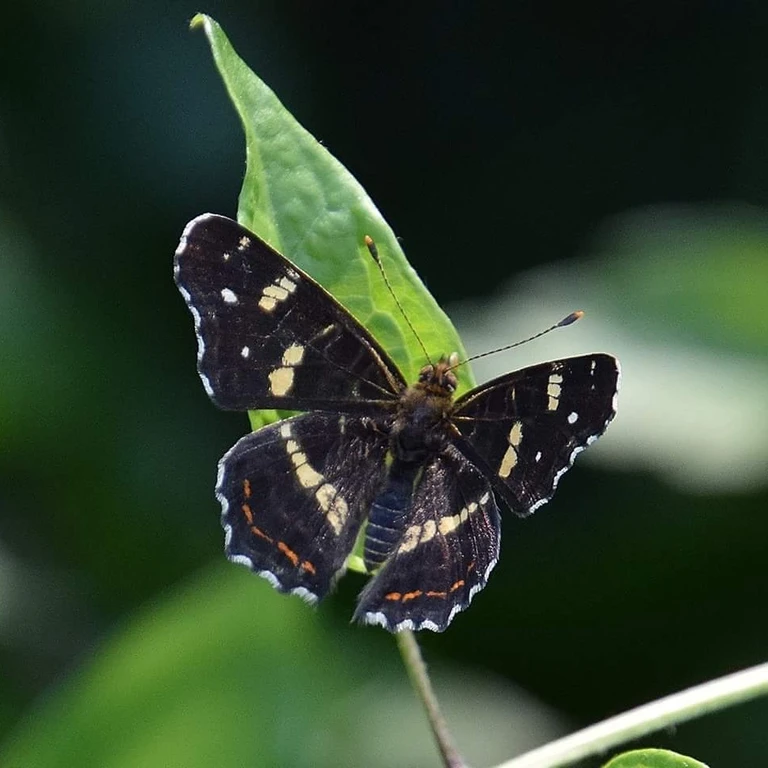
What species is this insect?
Araschnia levana
